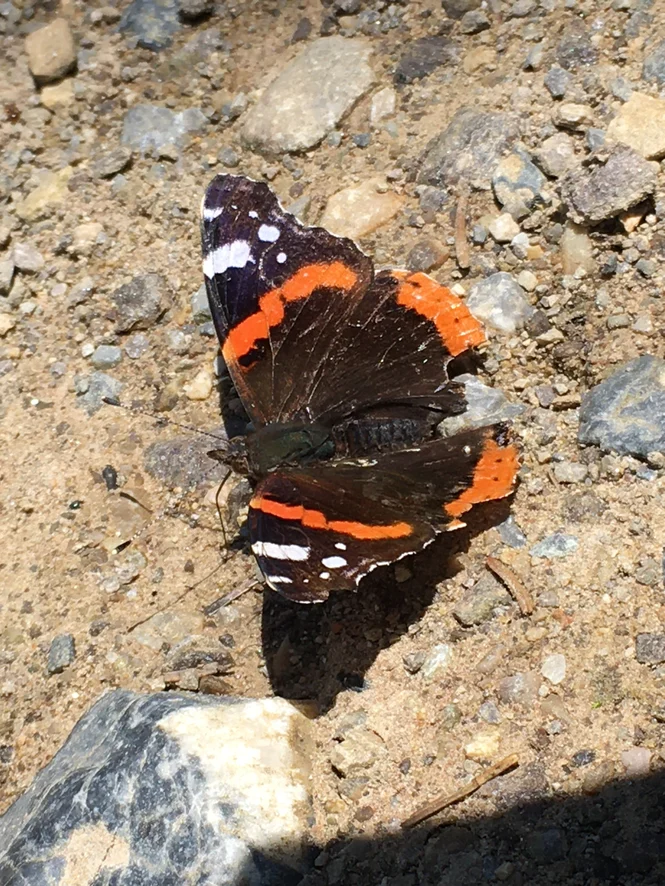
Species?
Vanessa atalanta
